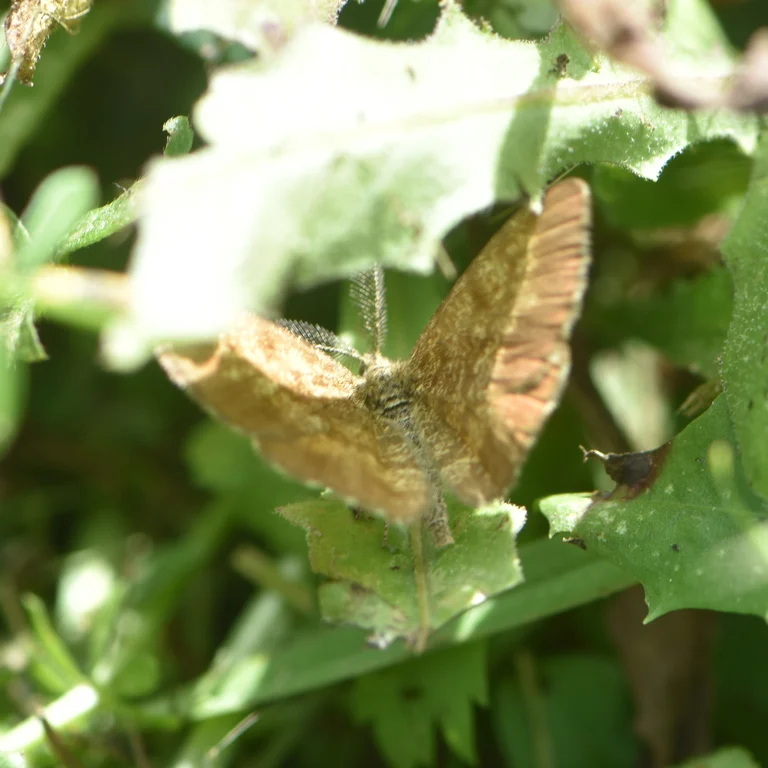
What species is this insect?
Ematurga atomaria
